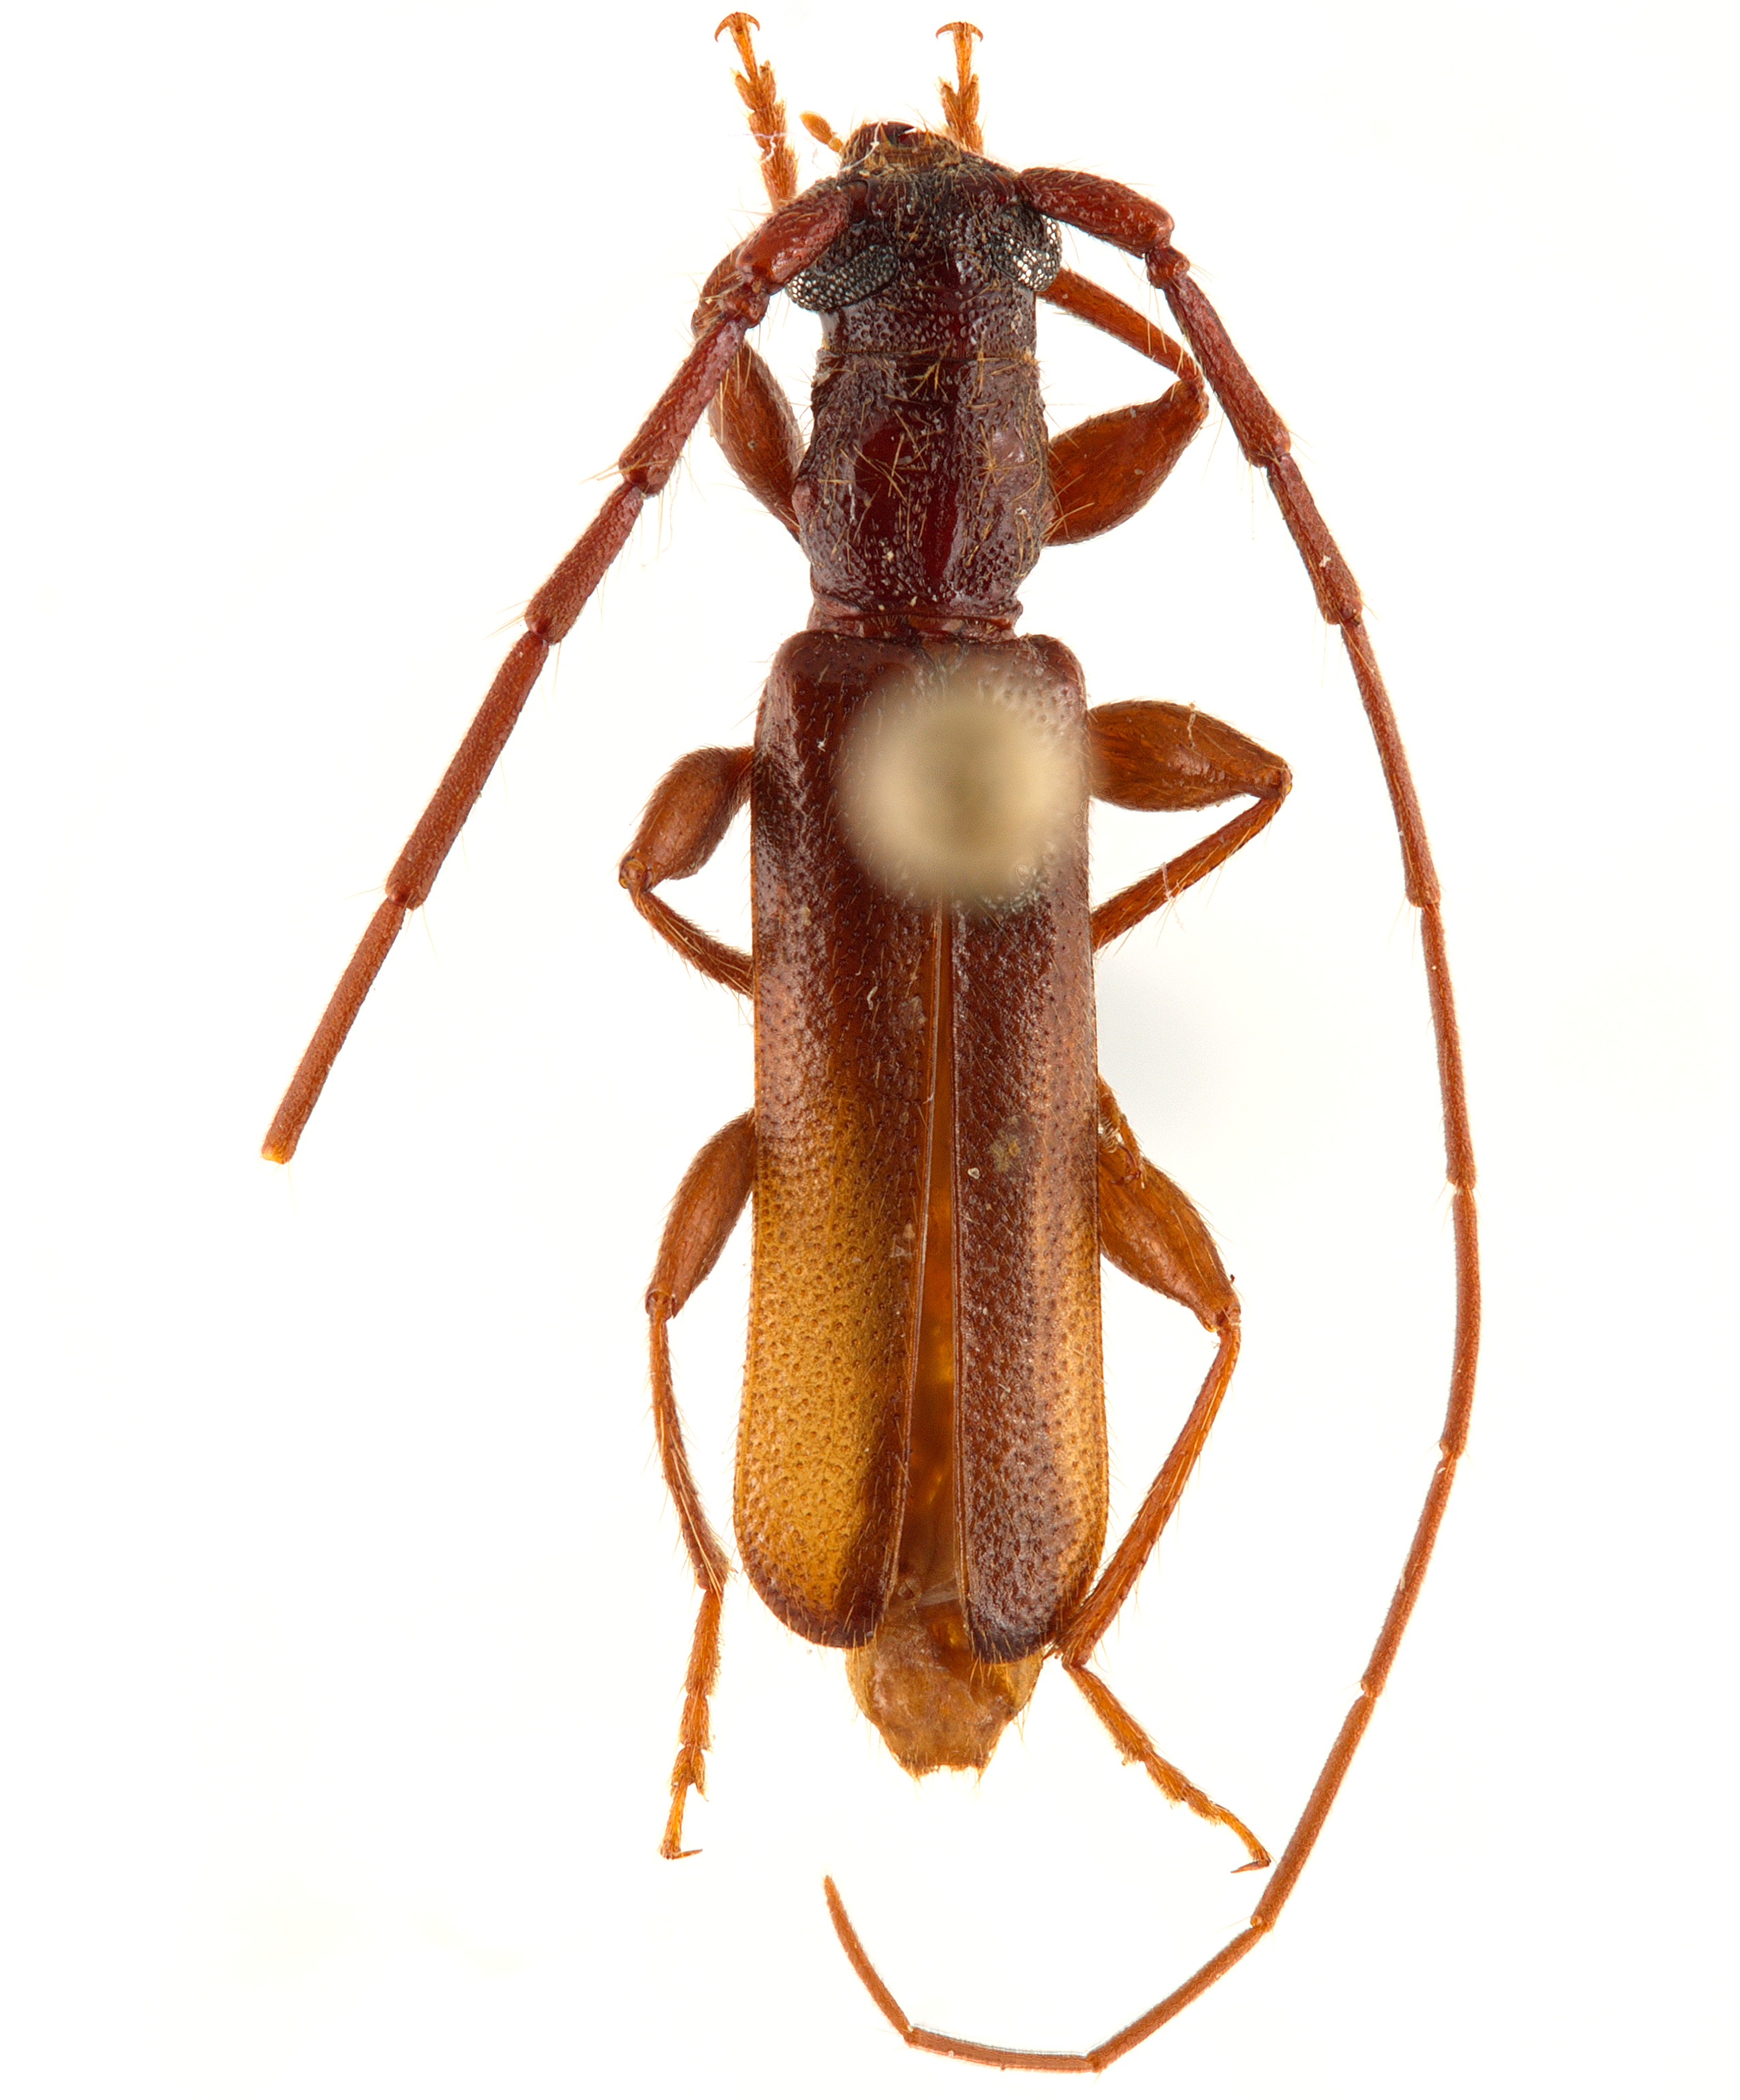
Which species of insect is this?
Malobidion brunneum
